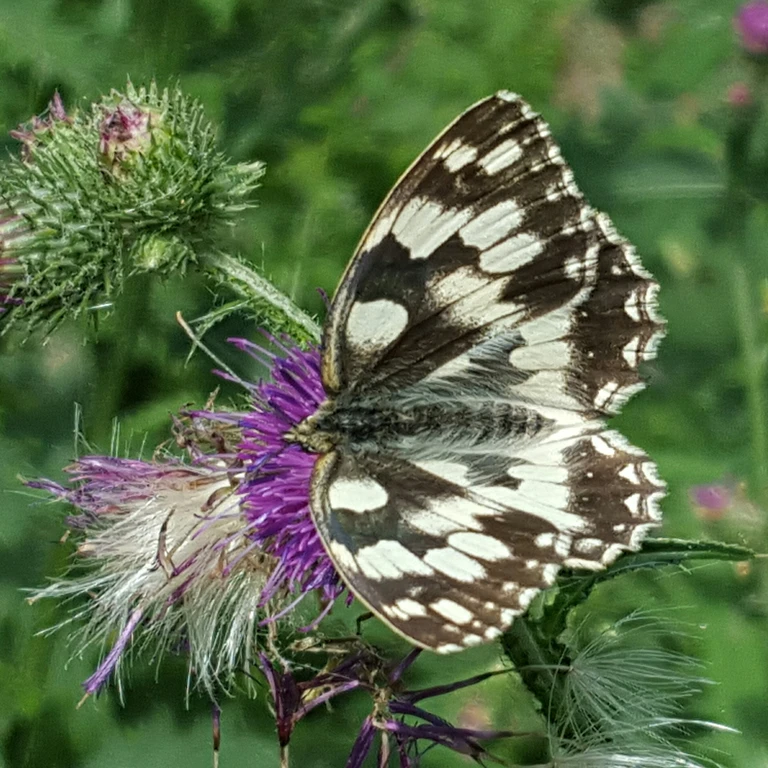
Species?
Melanargia galathea
